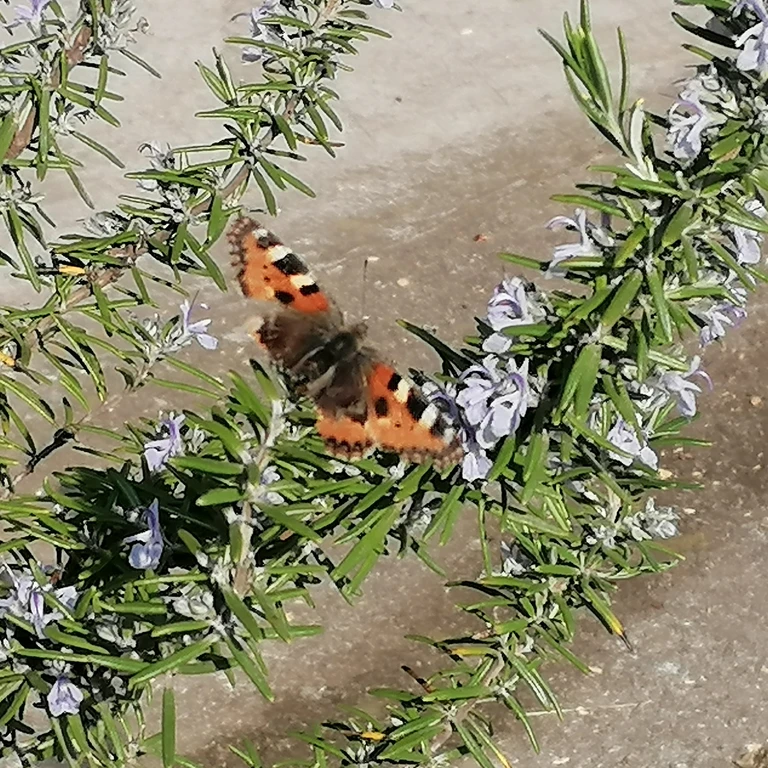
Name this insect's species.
Aglais urticae
